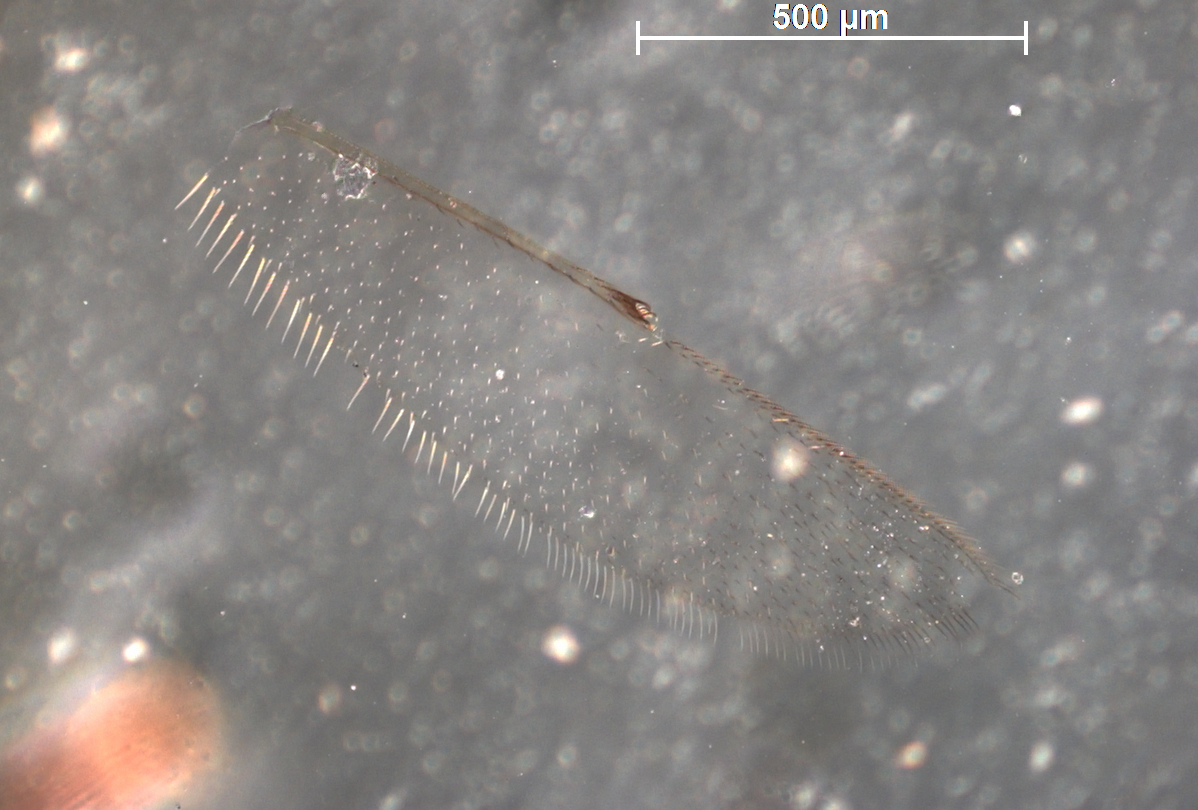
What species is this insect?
Elasmus kollimalaianus
